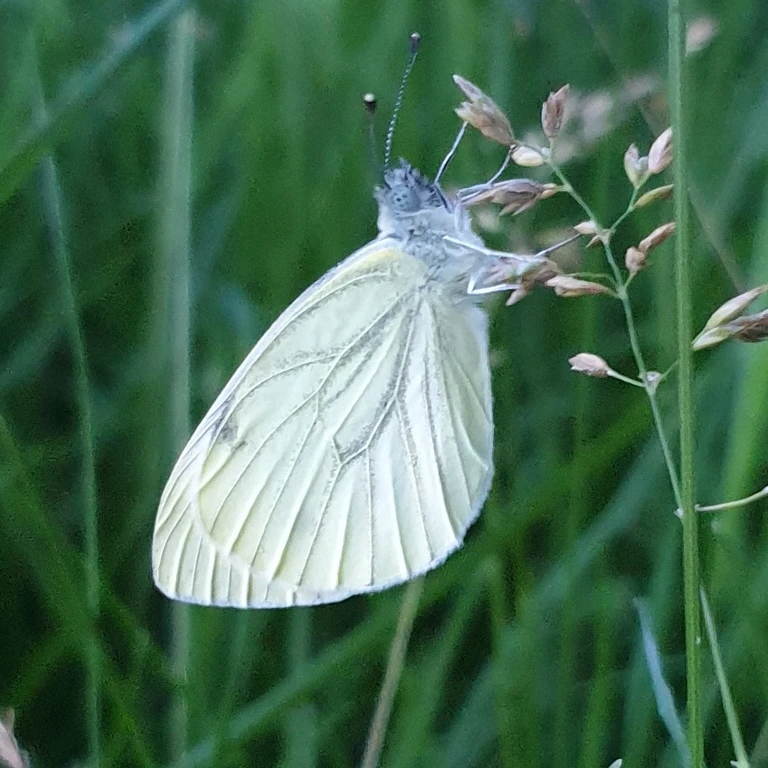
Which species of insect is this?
Pieris napi
